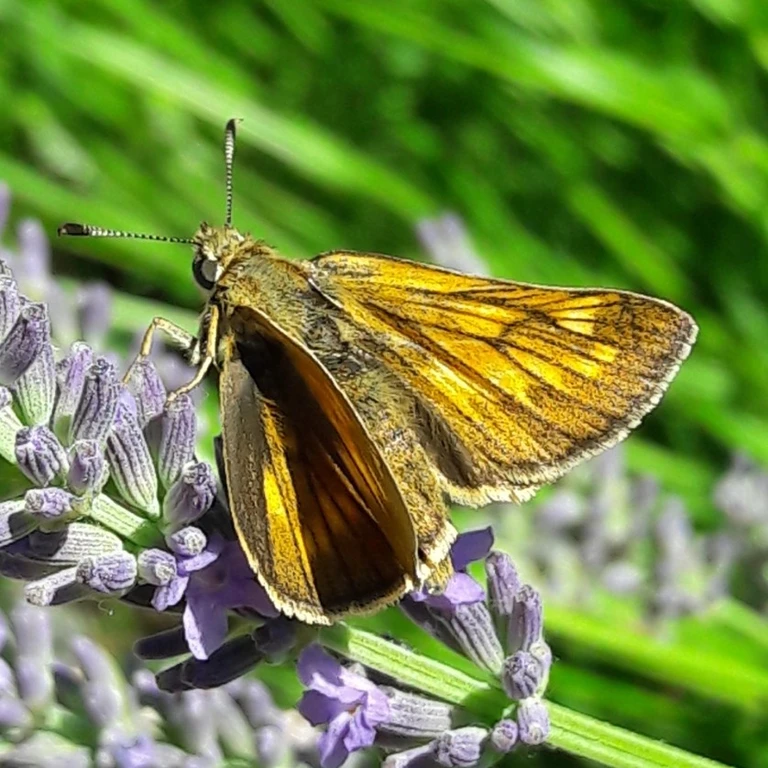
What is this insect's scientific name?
Ochlodes sylvanus (also Ochlodes venata)
